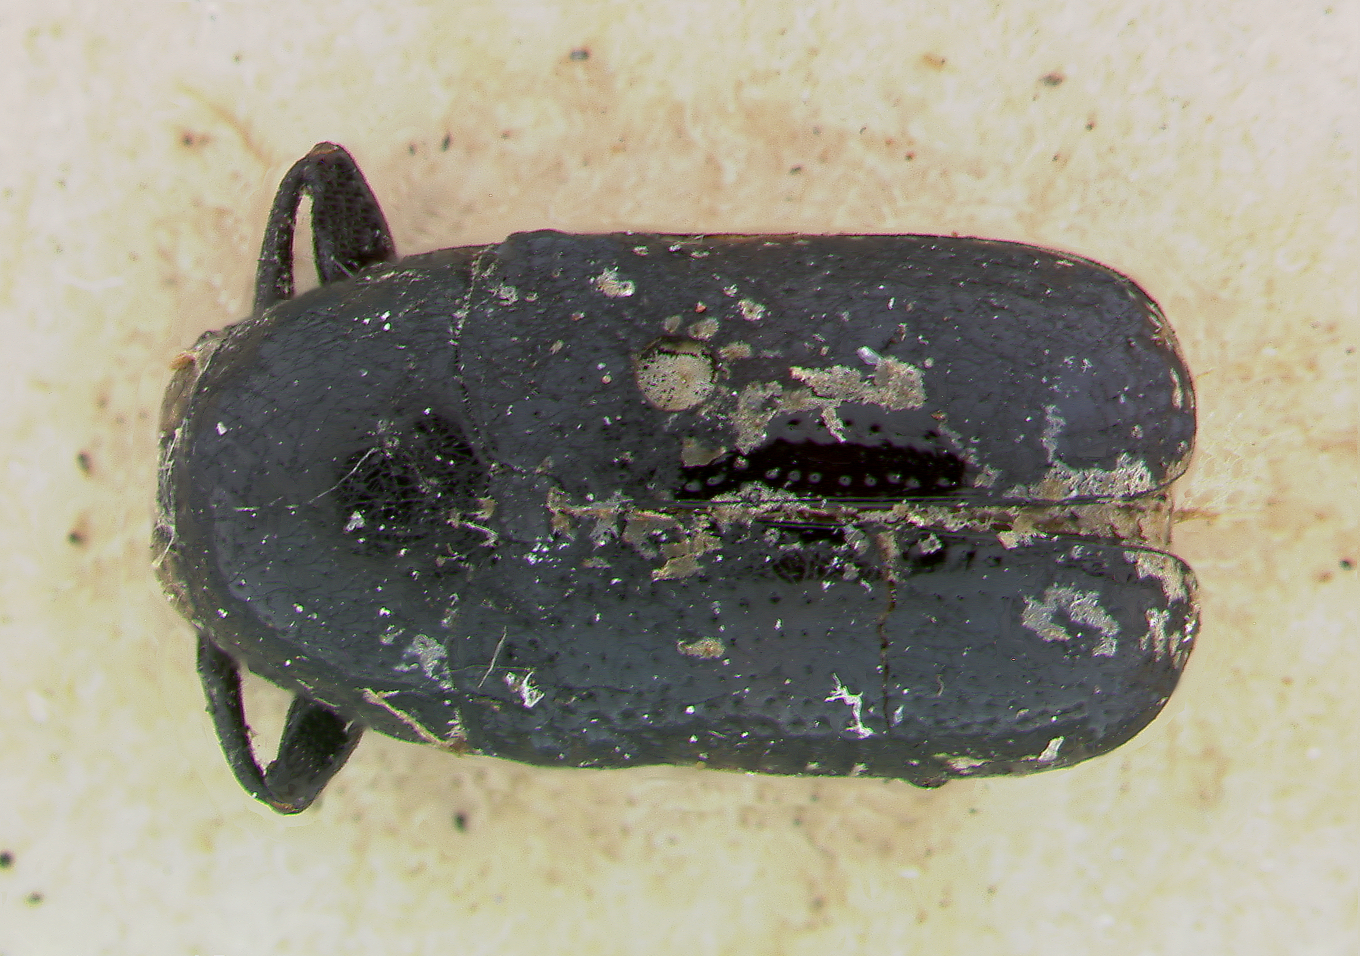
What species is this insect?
Schizosternus albogularis
